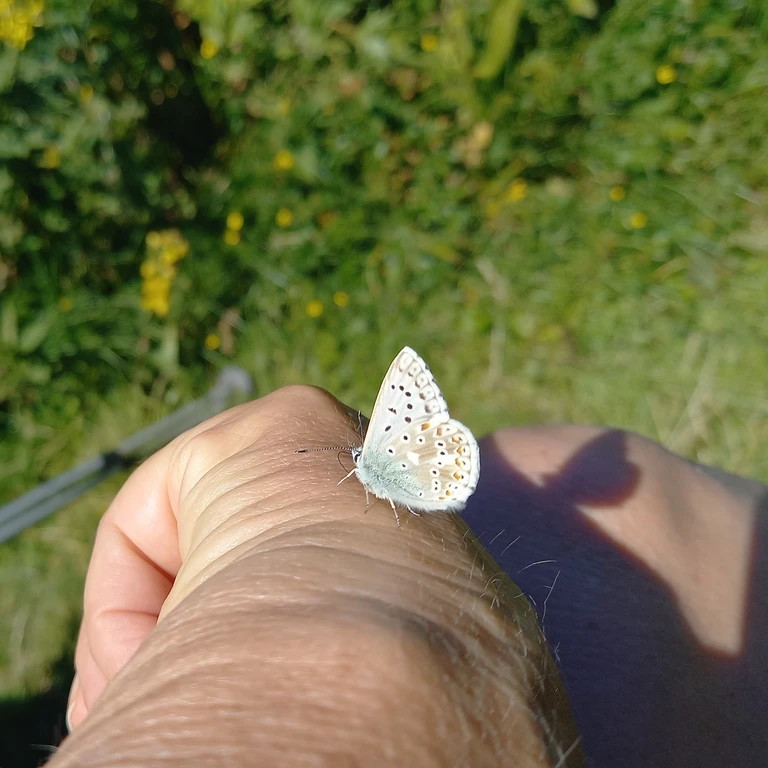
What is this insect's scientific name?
Lysandra coridon
